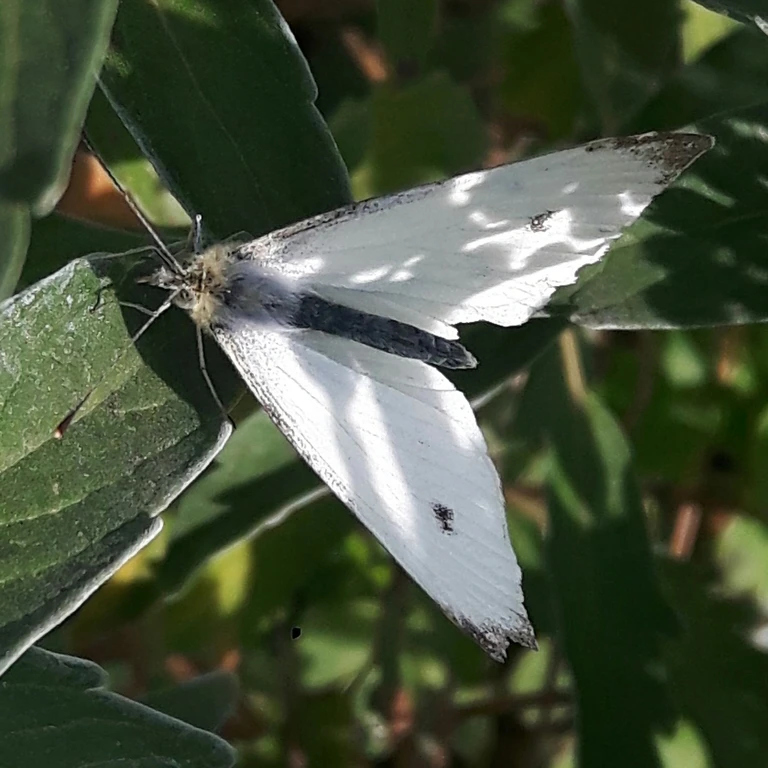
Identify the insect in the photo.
Pieris rapae
